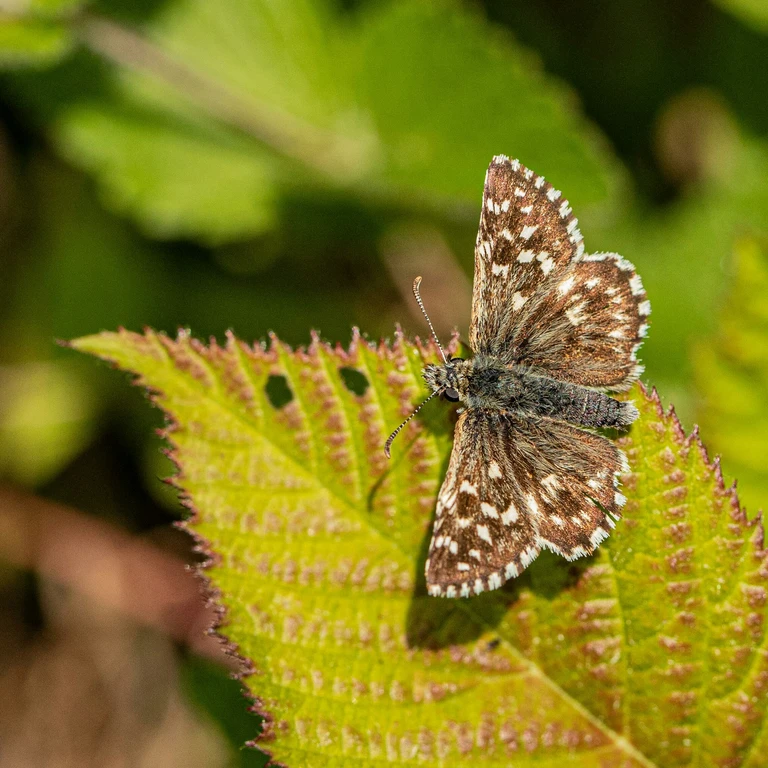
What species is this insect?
Pyrgus malvae
